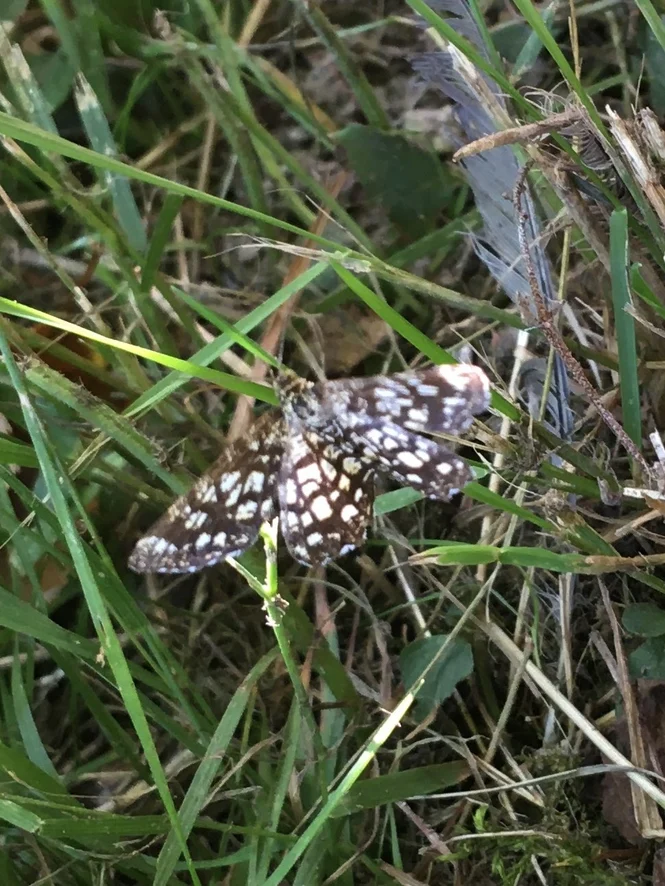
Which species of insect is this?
Chiasmia clathrata
